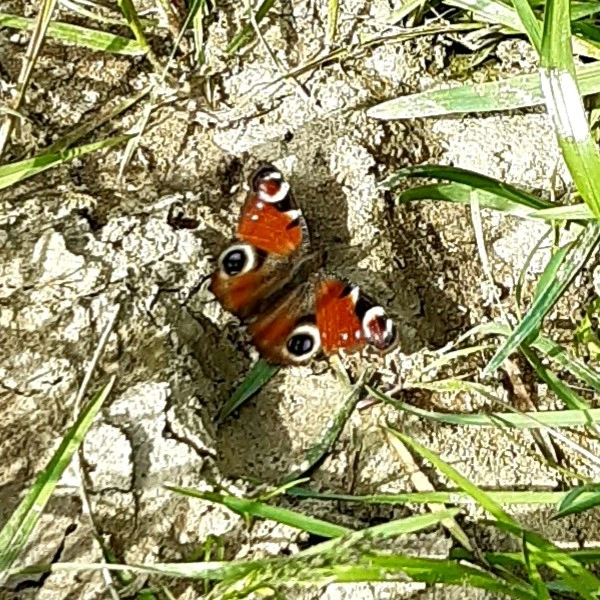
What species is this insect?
Aglais io
